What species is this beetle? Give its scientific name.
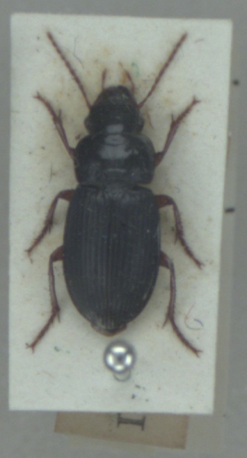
Harpalus laevipes
